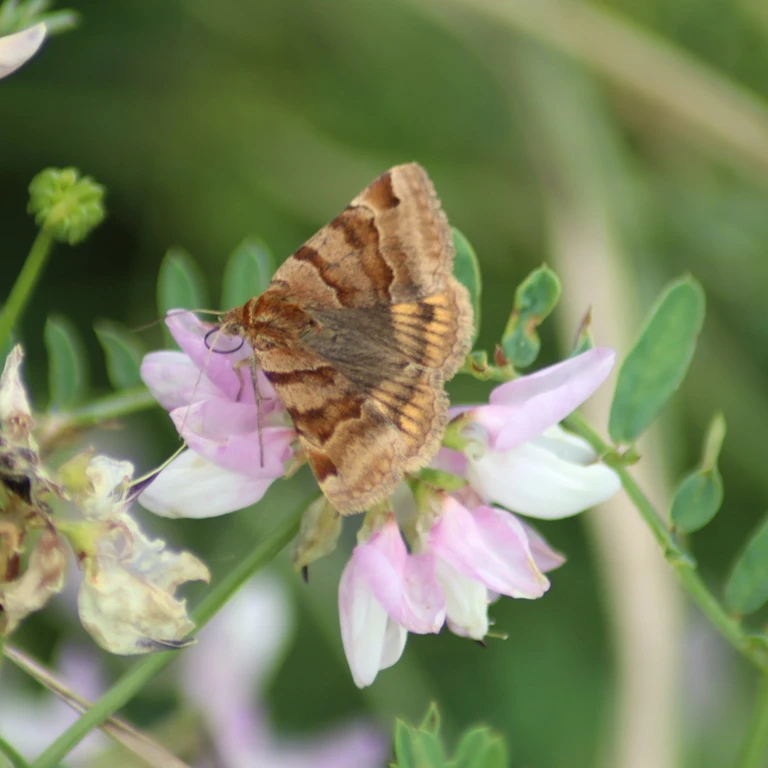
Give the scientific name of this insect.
Euclidia glyphica
